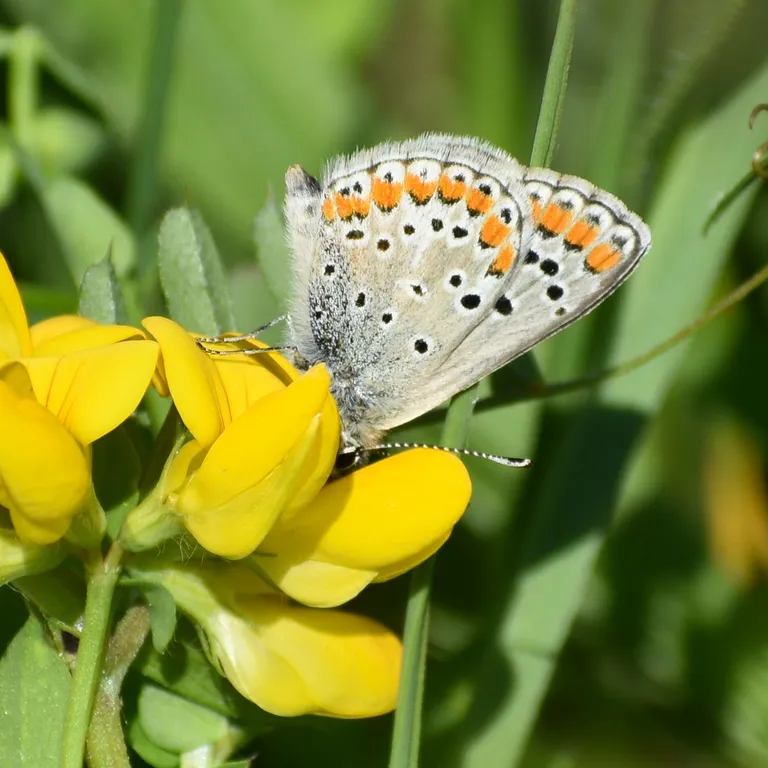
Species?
Aricia agestis/artaxerxes
